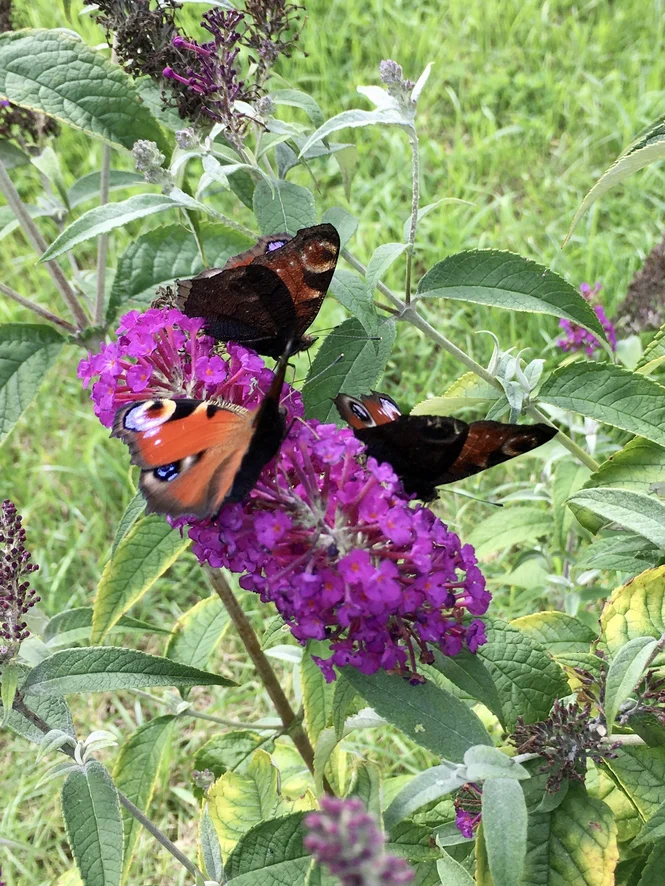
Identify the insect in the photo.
Aglais io
